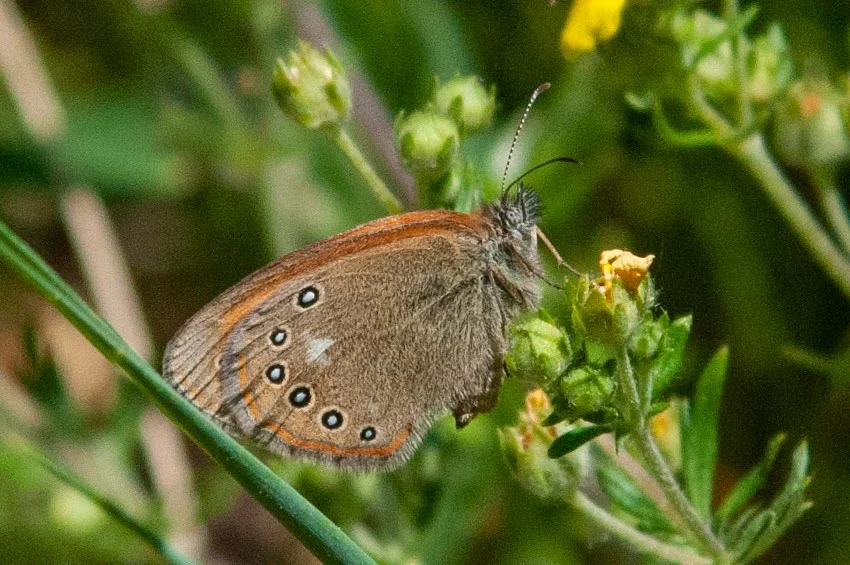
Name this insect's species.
Coenonympha glycerion (also Coenonympha iphis)
